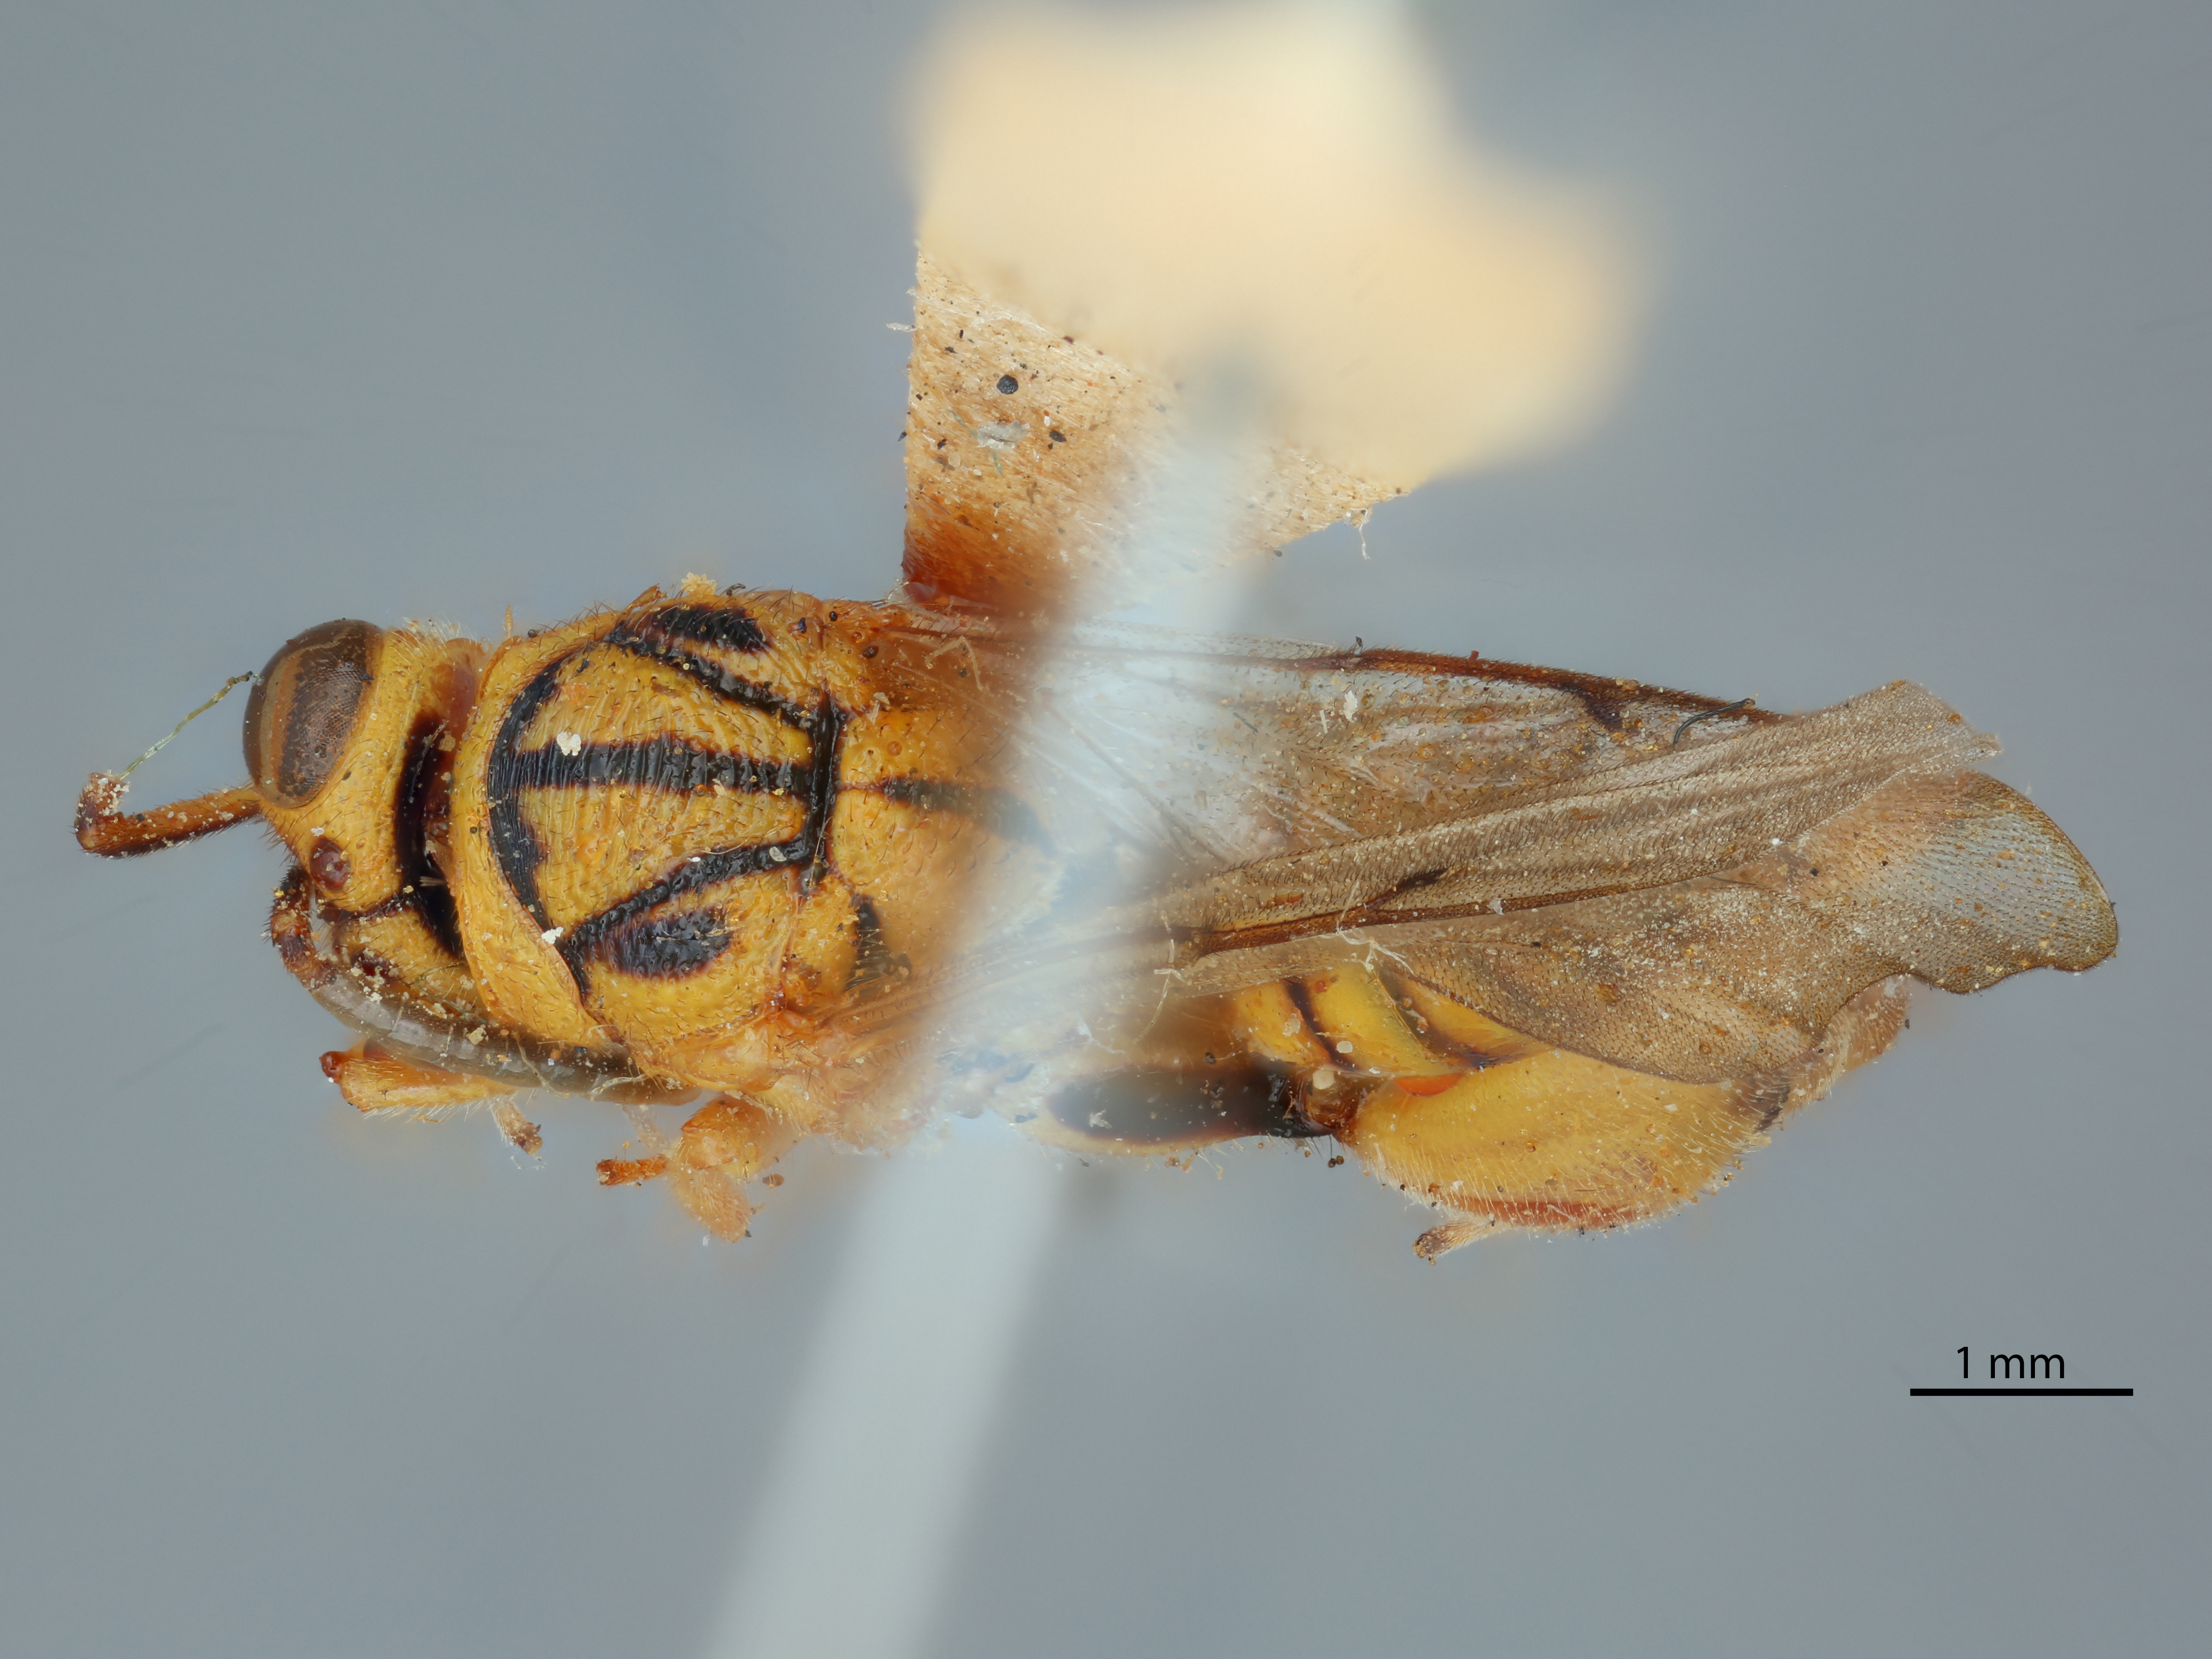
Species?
Spilochalcis trinidadensis
